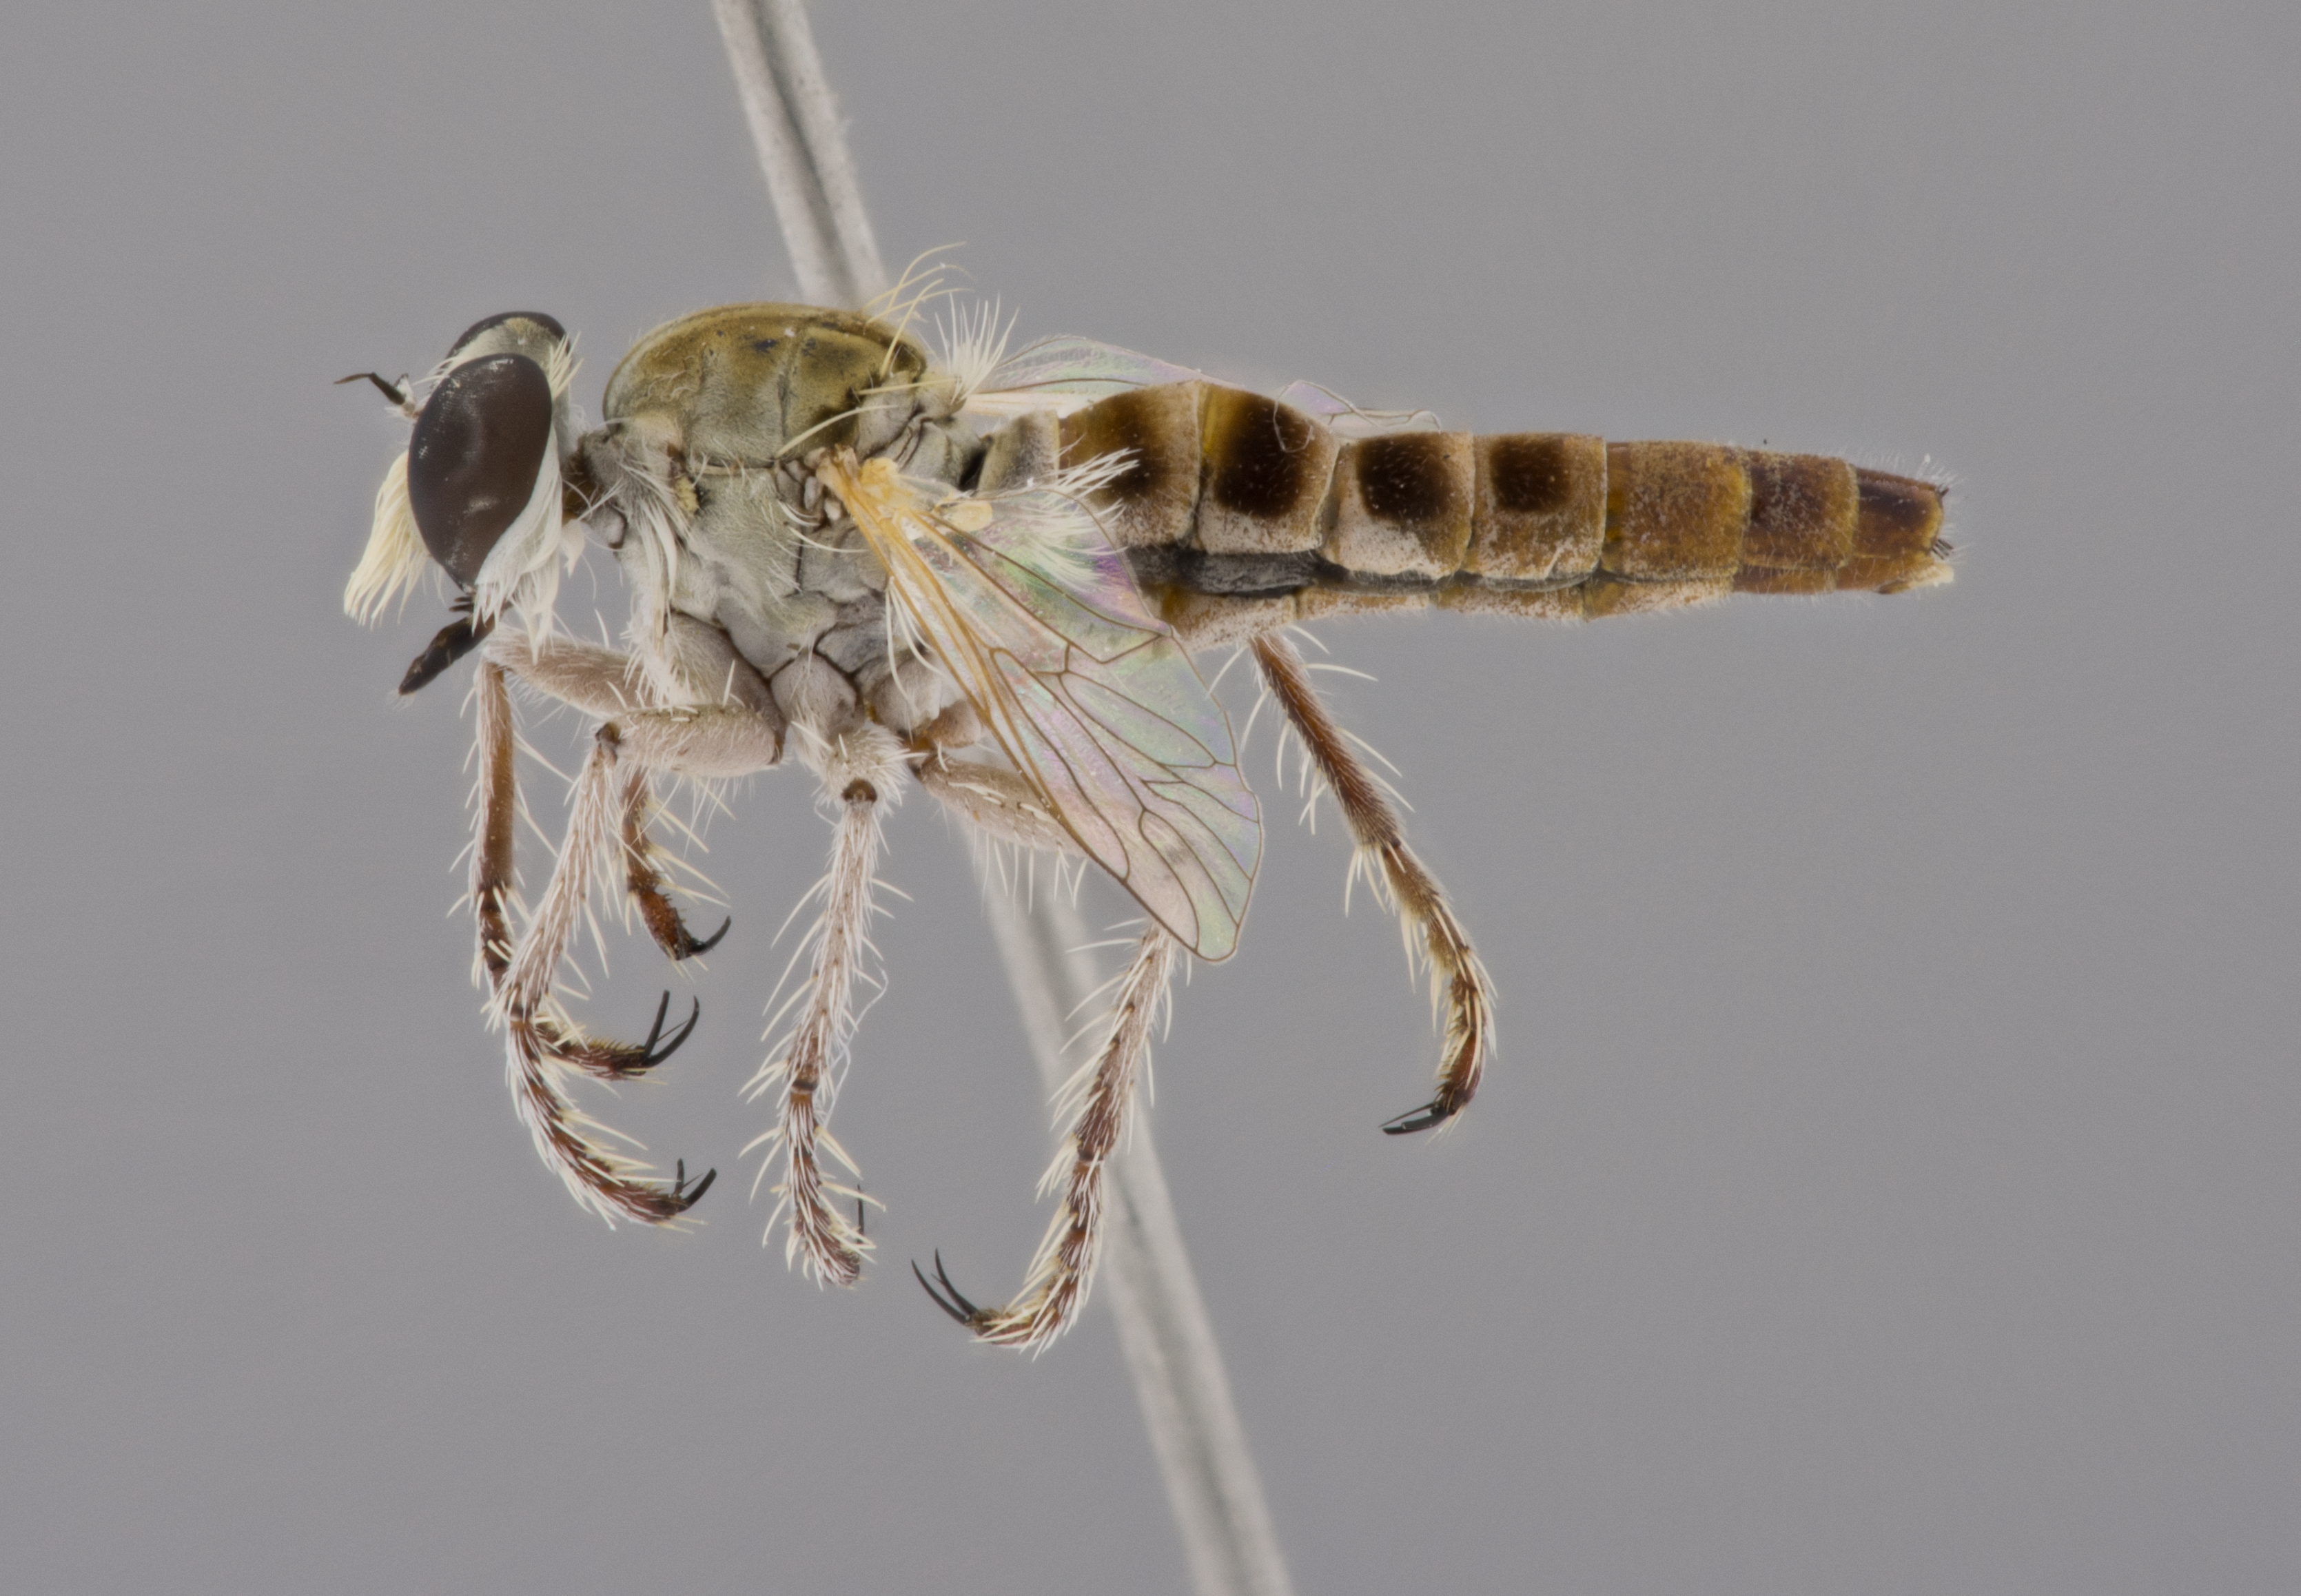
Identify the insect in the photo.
Rhadinus tewfiki
